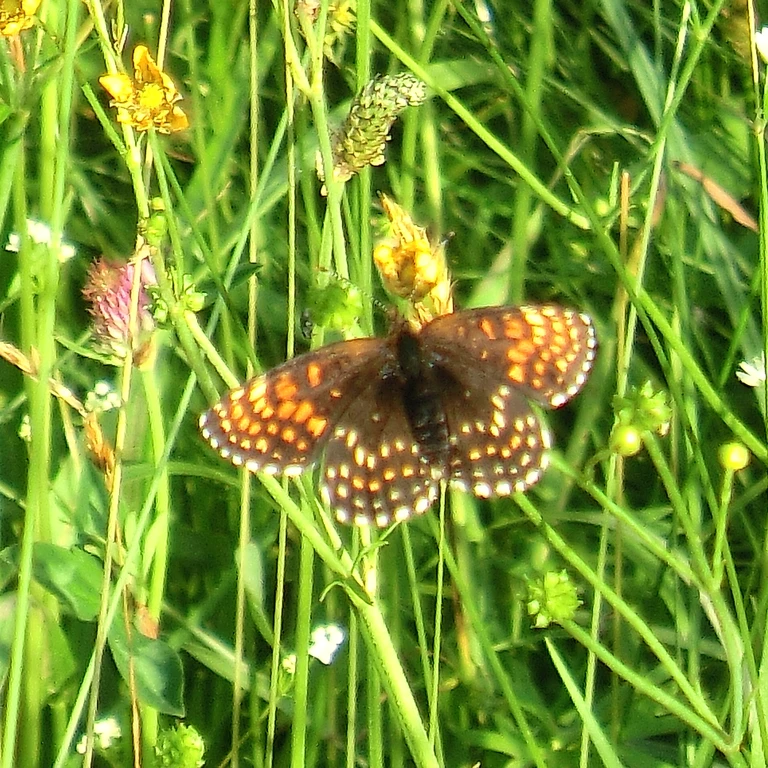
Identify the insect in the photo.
Melitaea diamina
